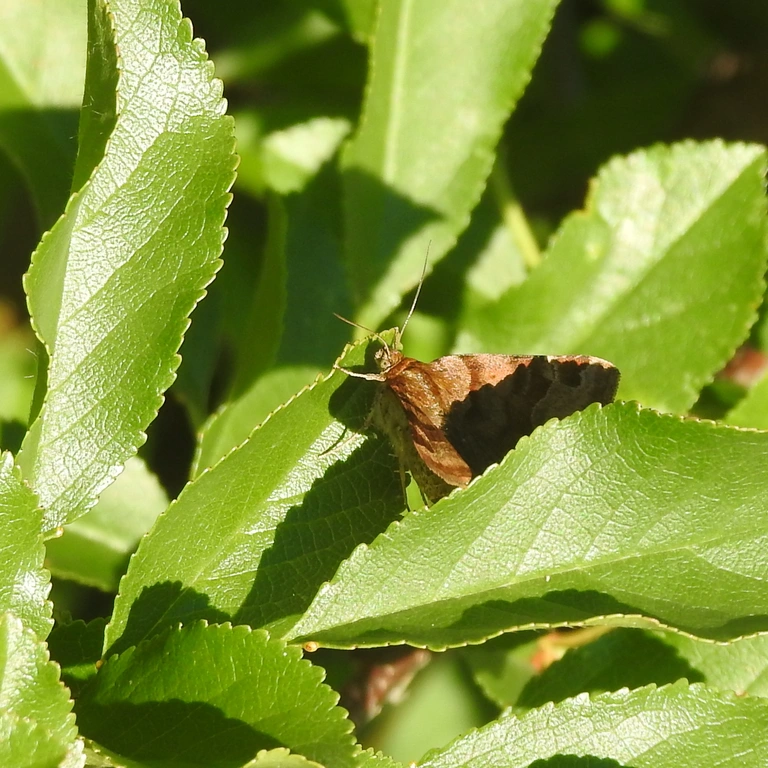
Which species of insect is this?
Euclidia glyphica
